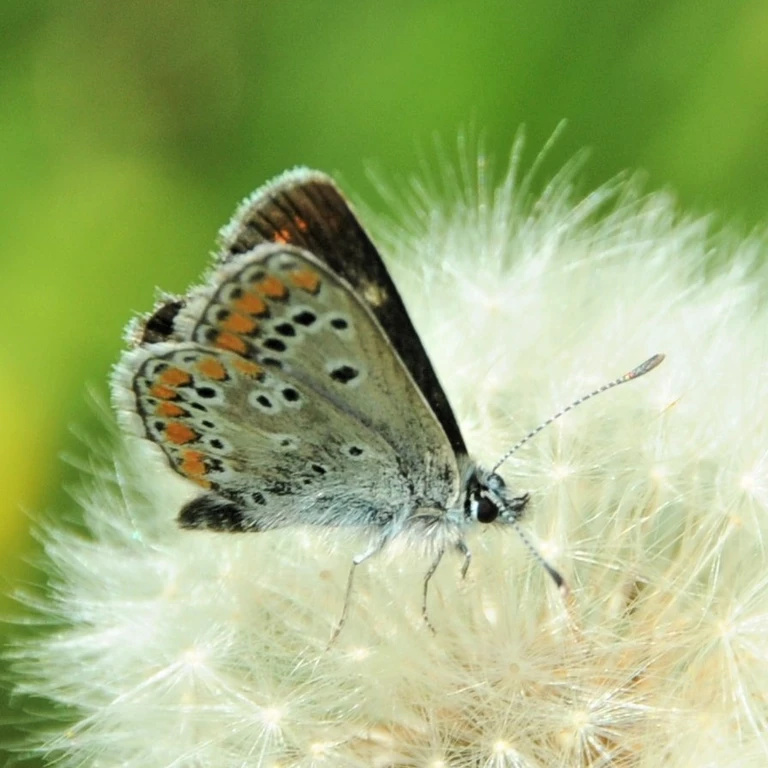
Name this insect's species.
Aricia agestis/artaxerxes
